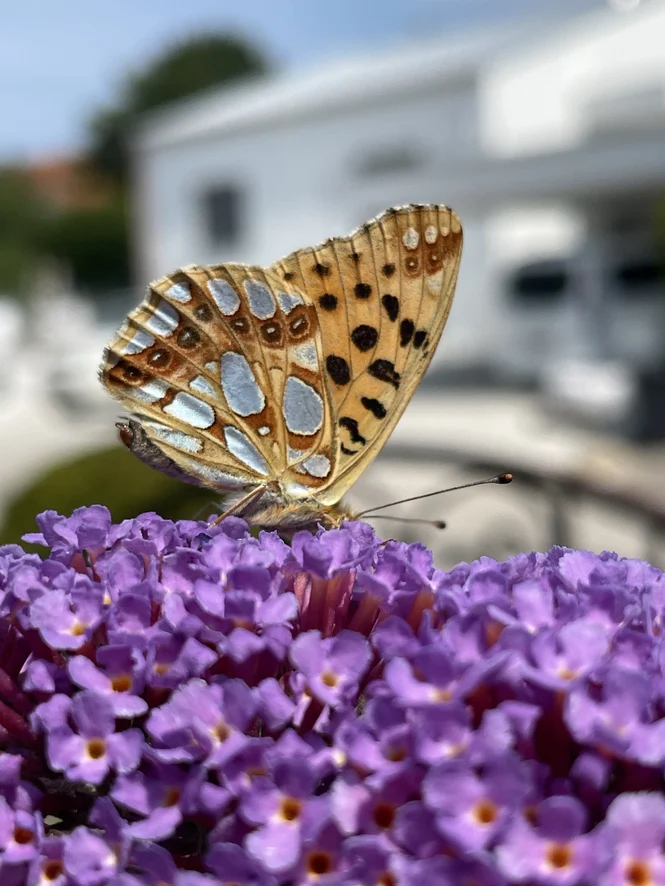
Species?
Issoria lathonia
